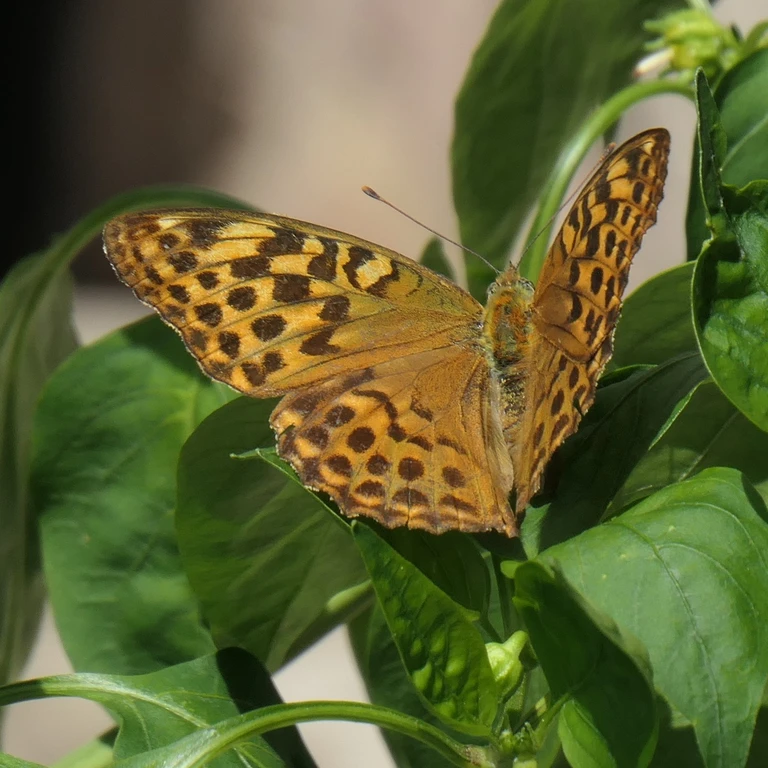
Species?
Argynnis paphia
